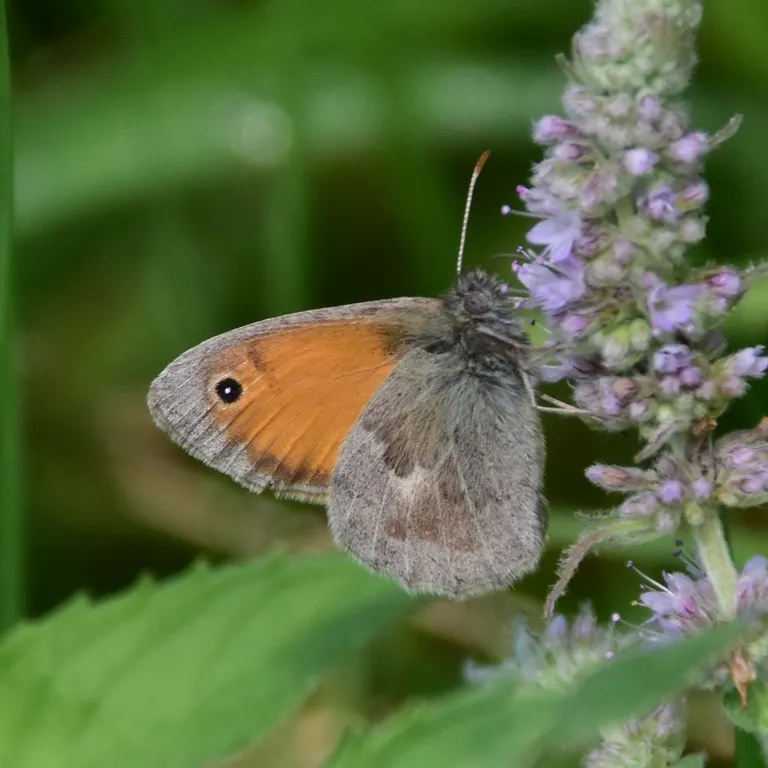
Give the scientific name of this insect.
Coenonympha pamphilus
